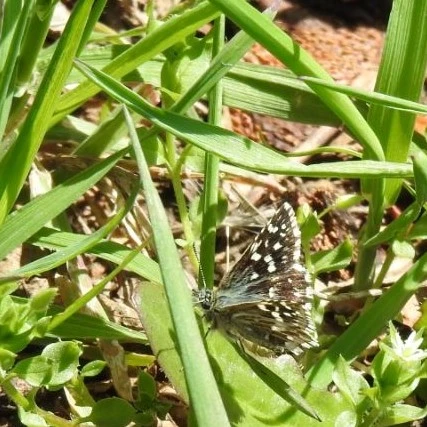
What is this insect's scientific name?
Pyrgus malvae
